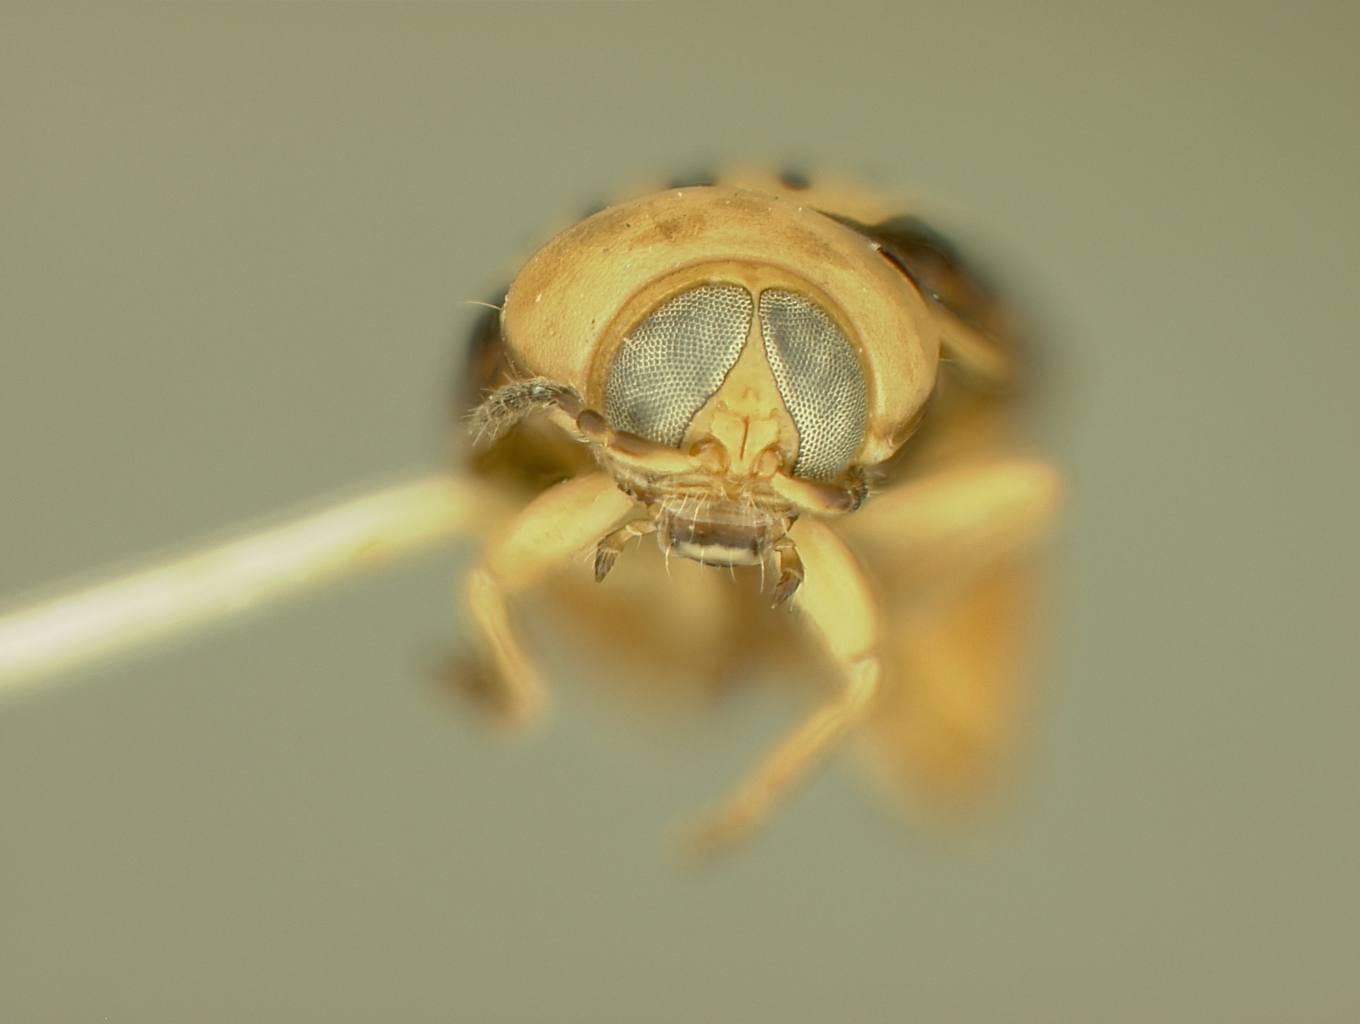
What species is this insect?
Megistops bryanti
